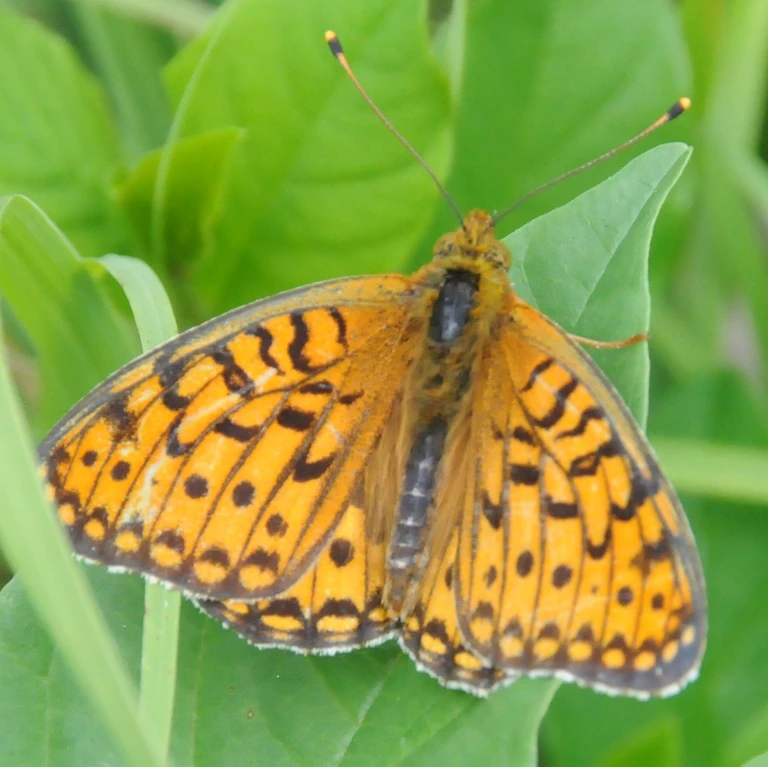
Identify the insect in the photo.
Speyeria aglaja
